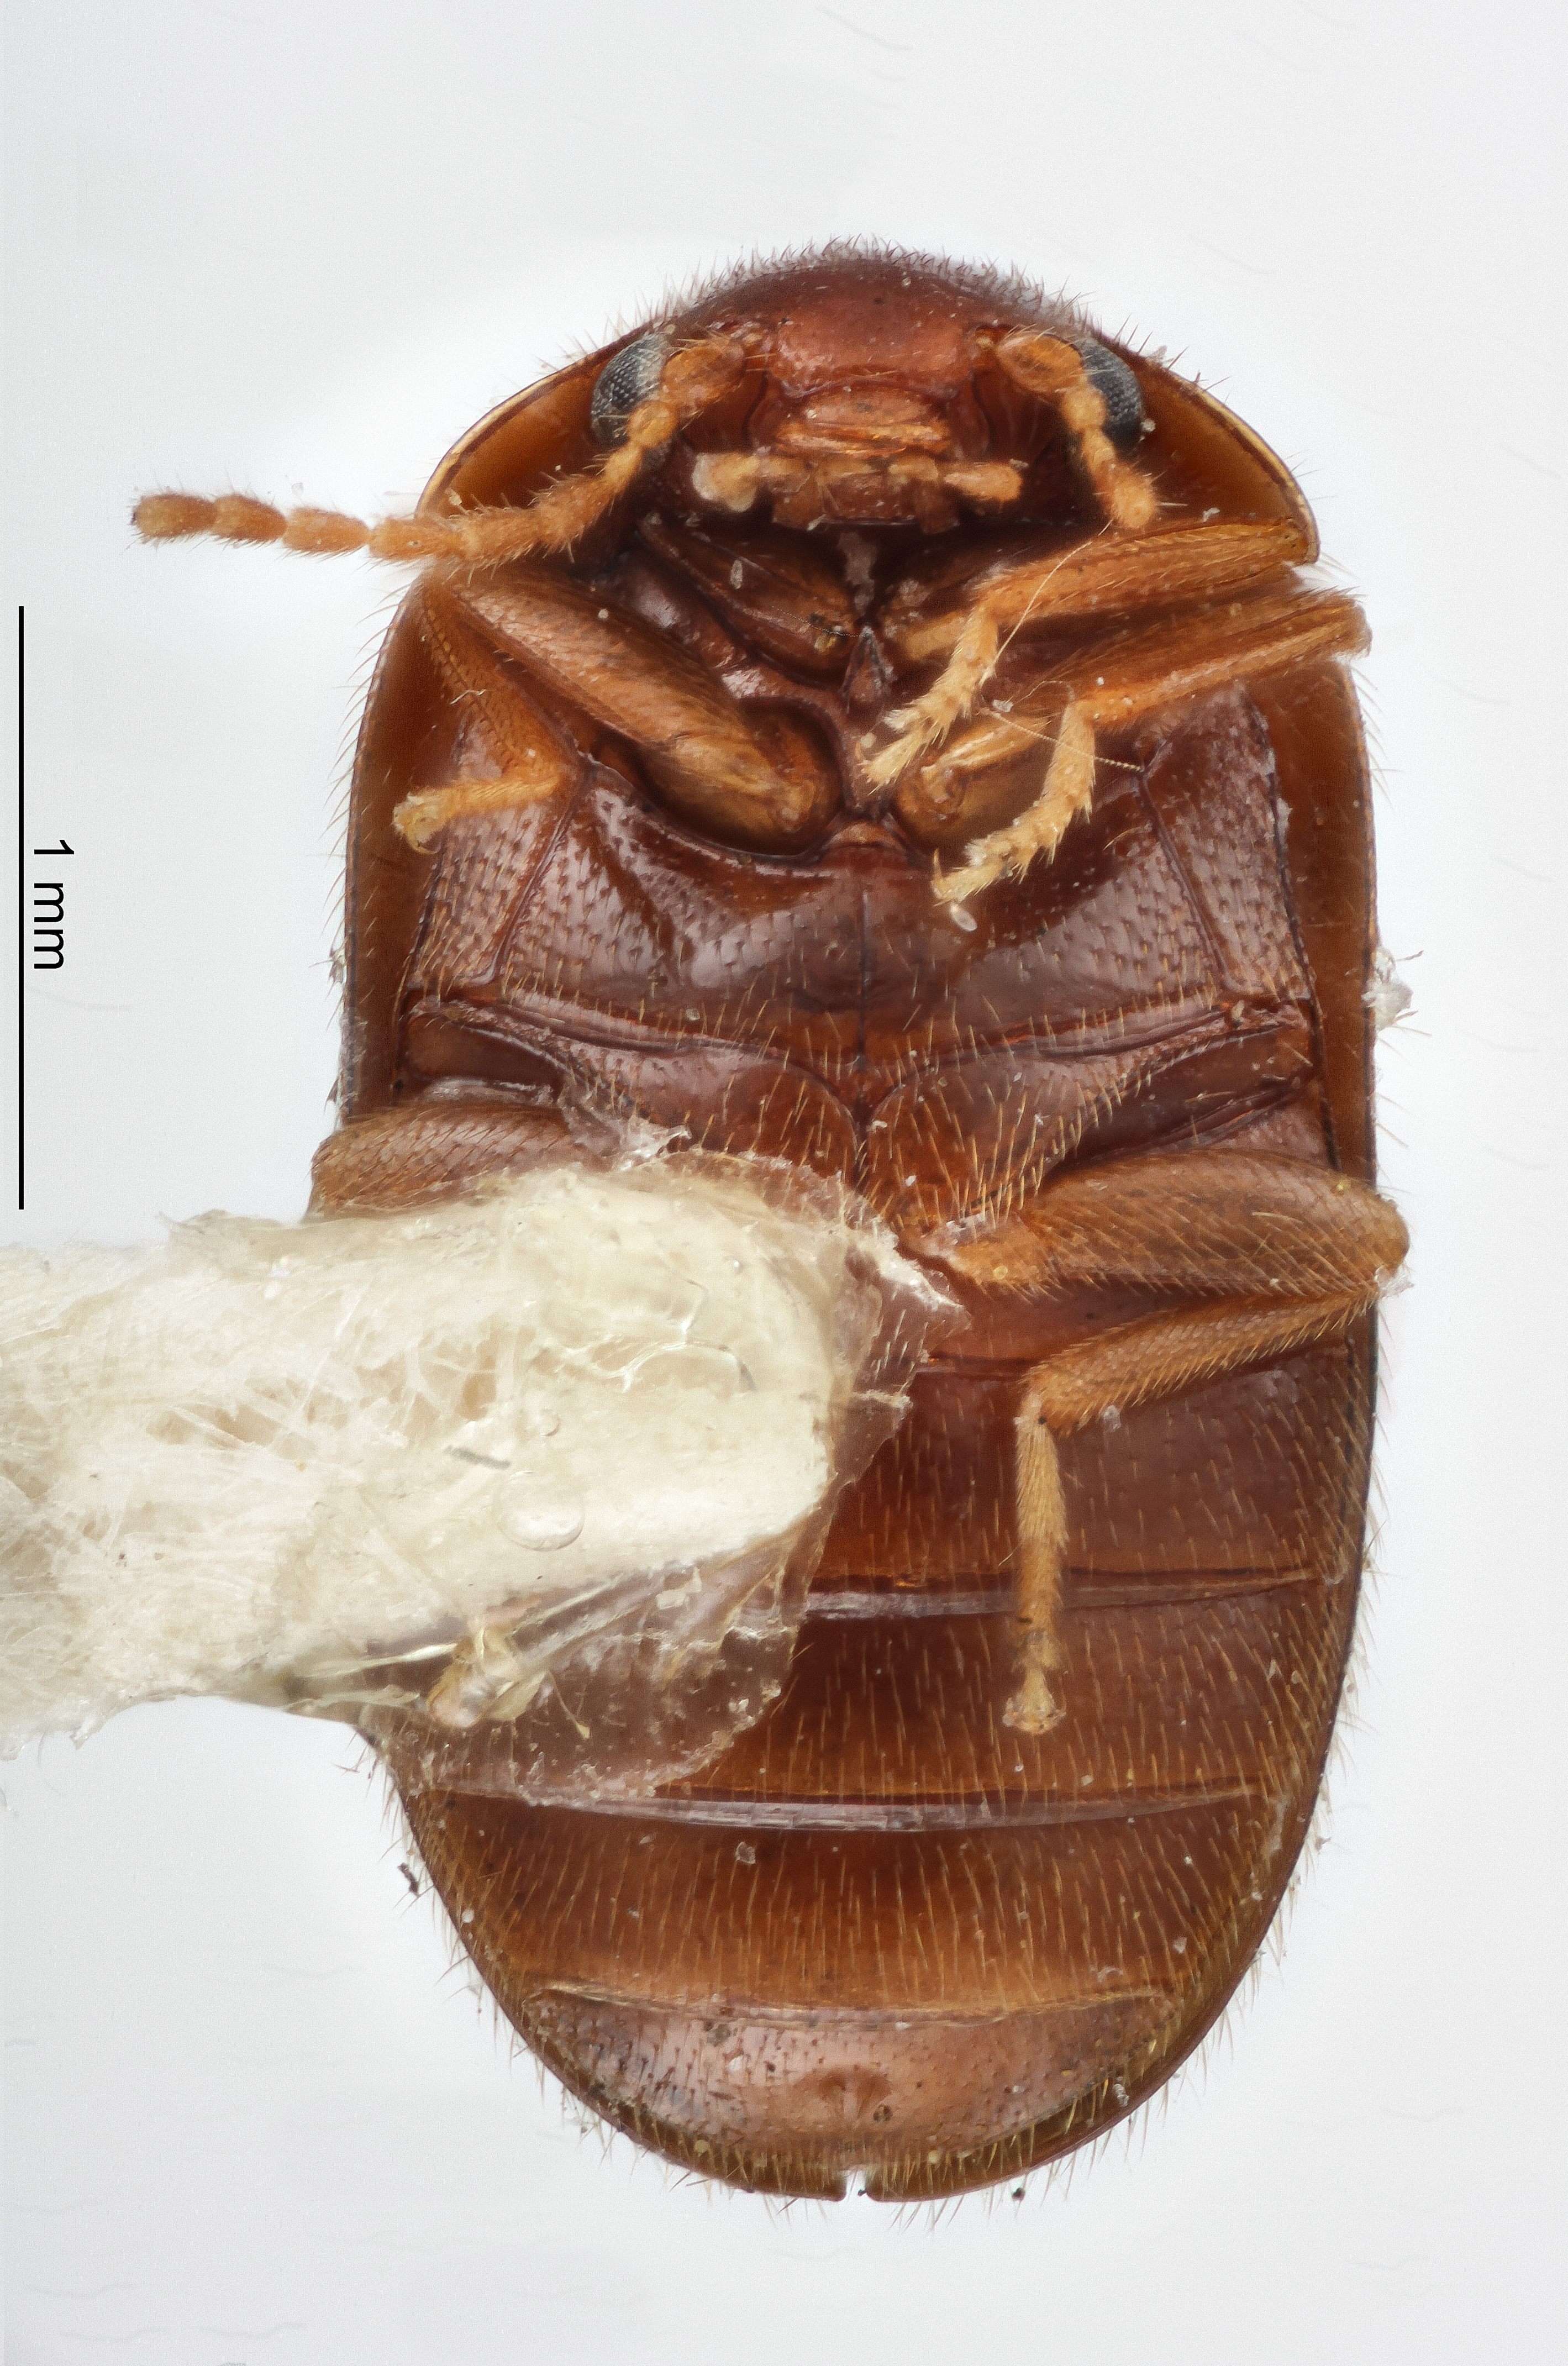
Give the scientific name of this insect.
Cyphon arcuatus
